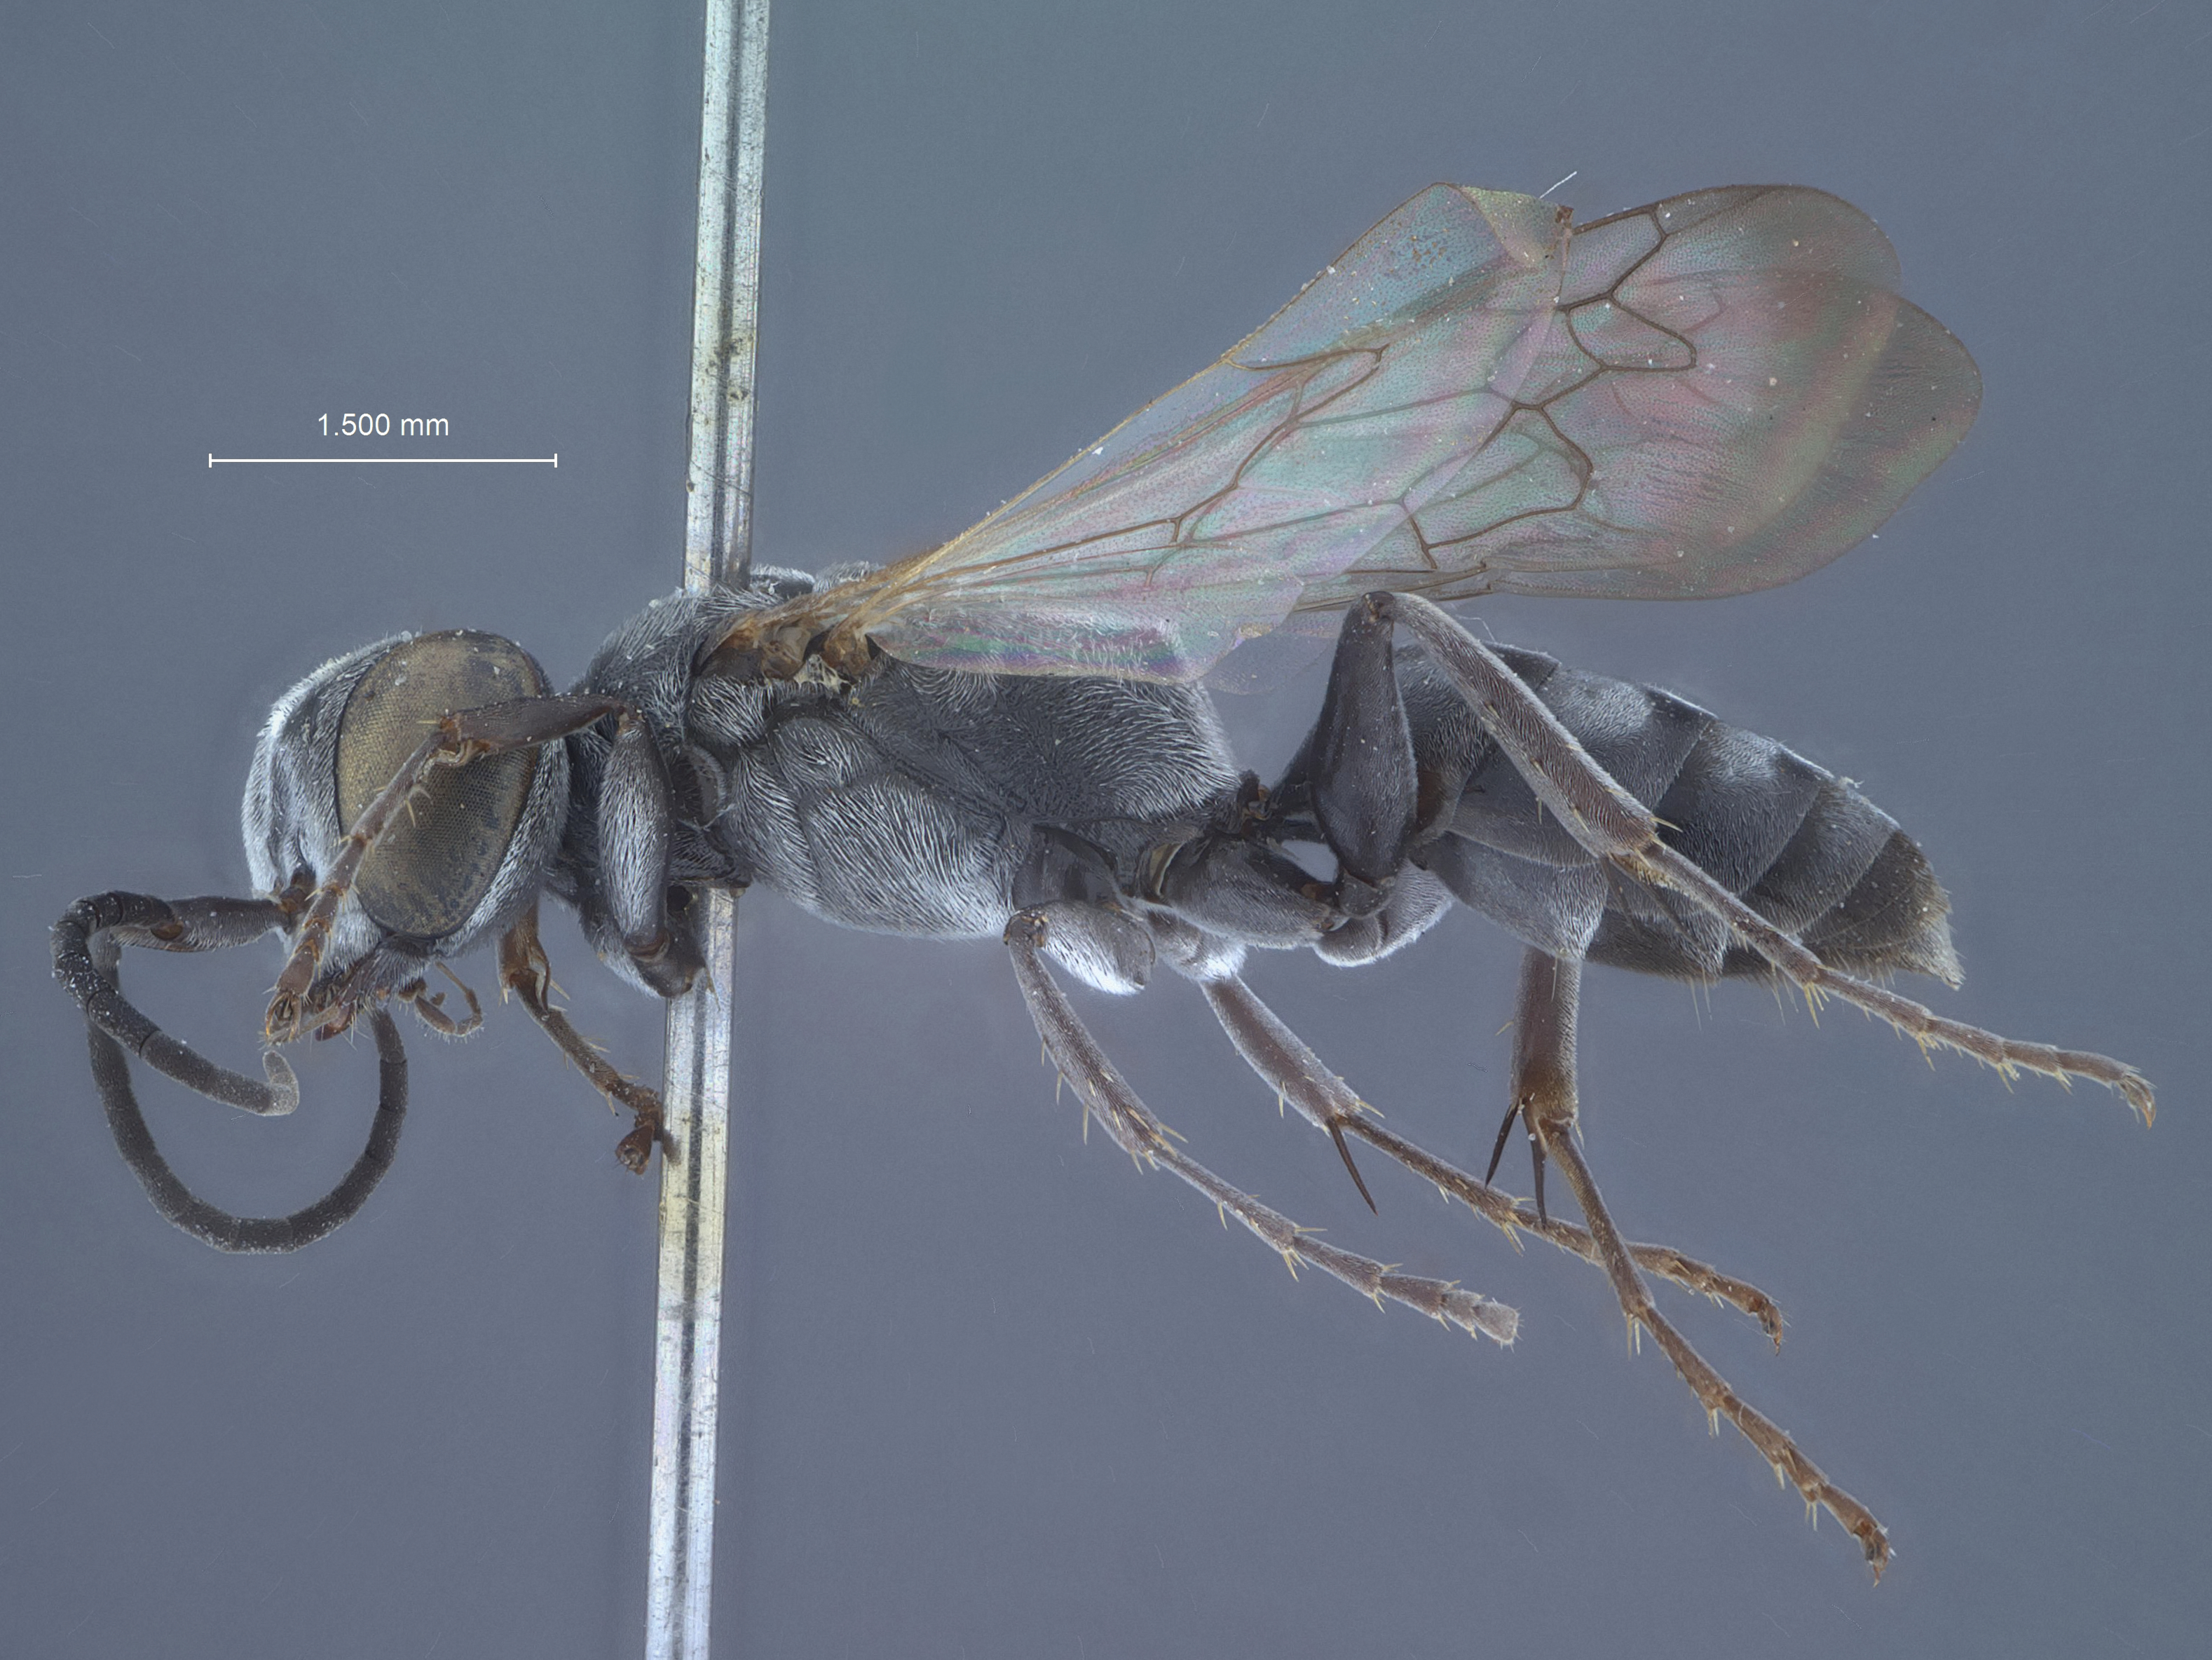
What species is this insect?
Liris albopilosa
